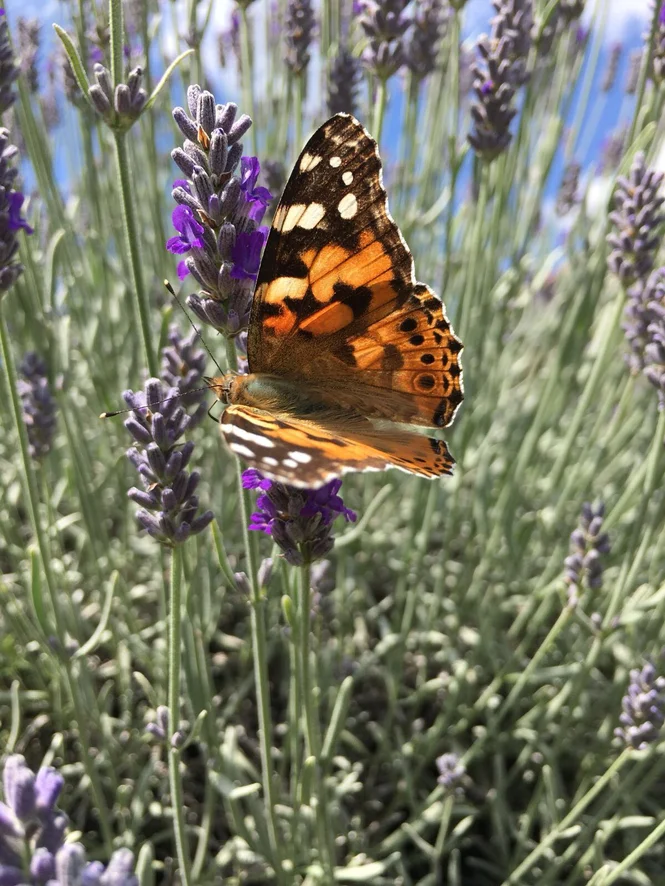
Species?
Vanessa cardui
